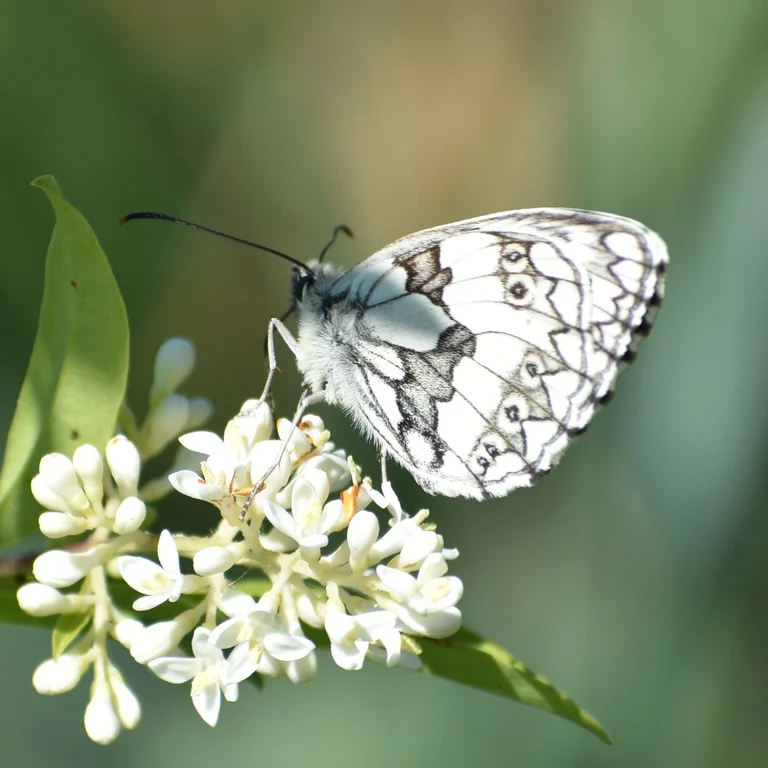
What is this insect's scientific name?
Melanargia galathea
